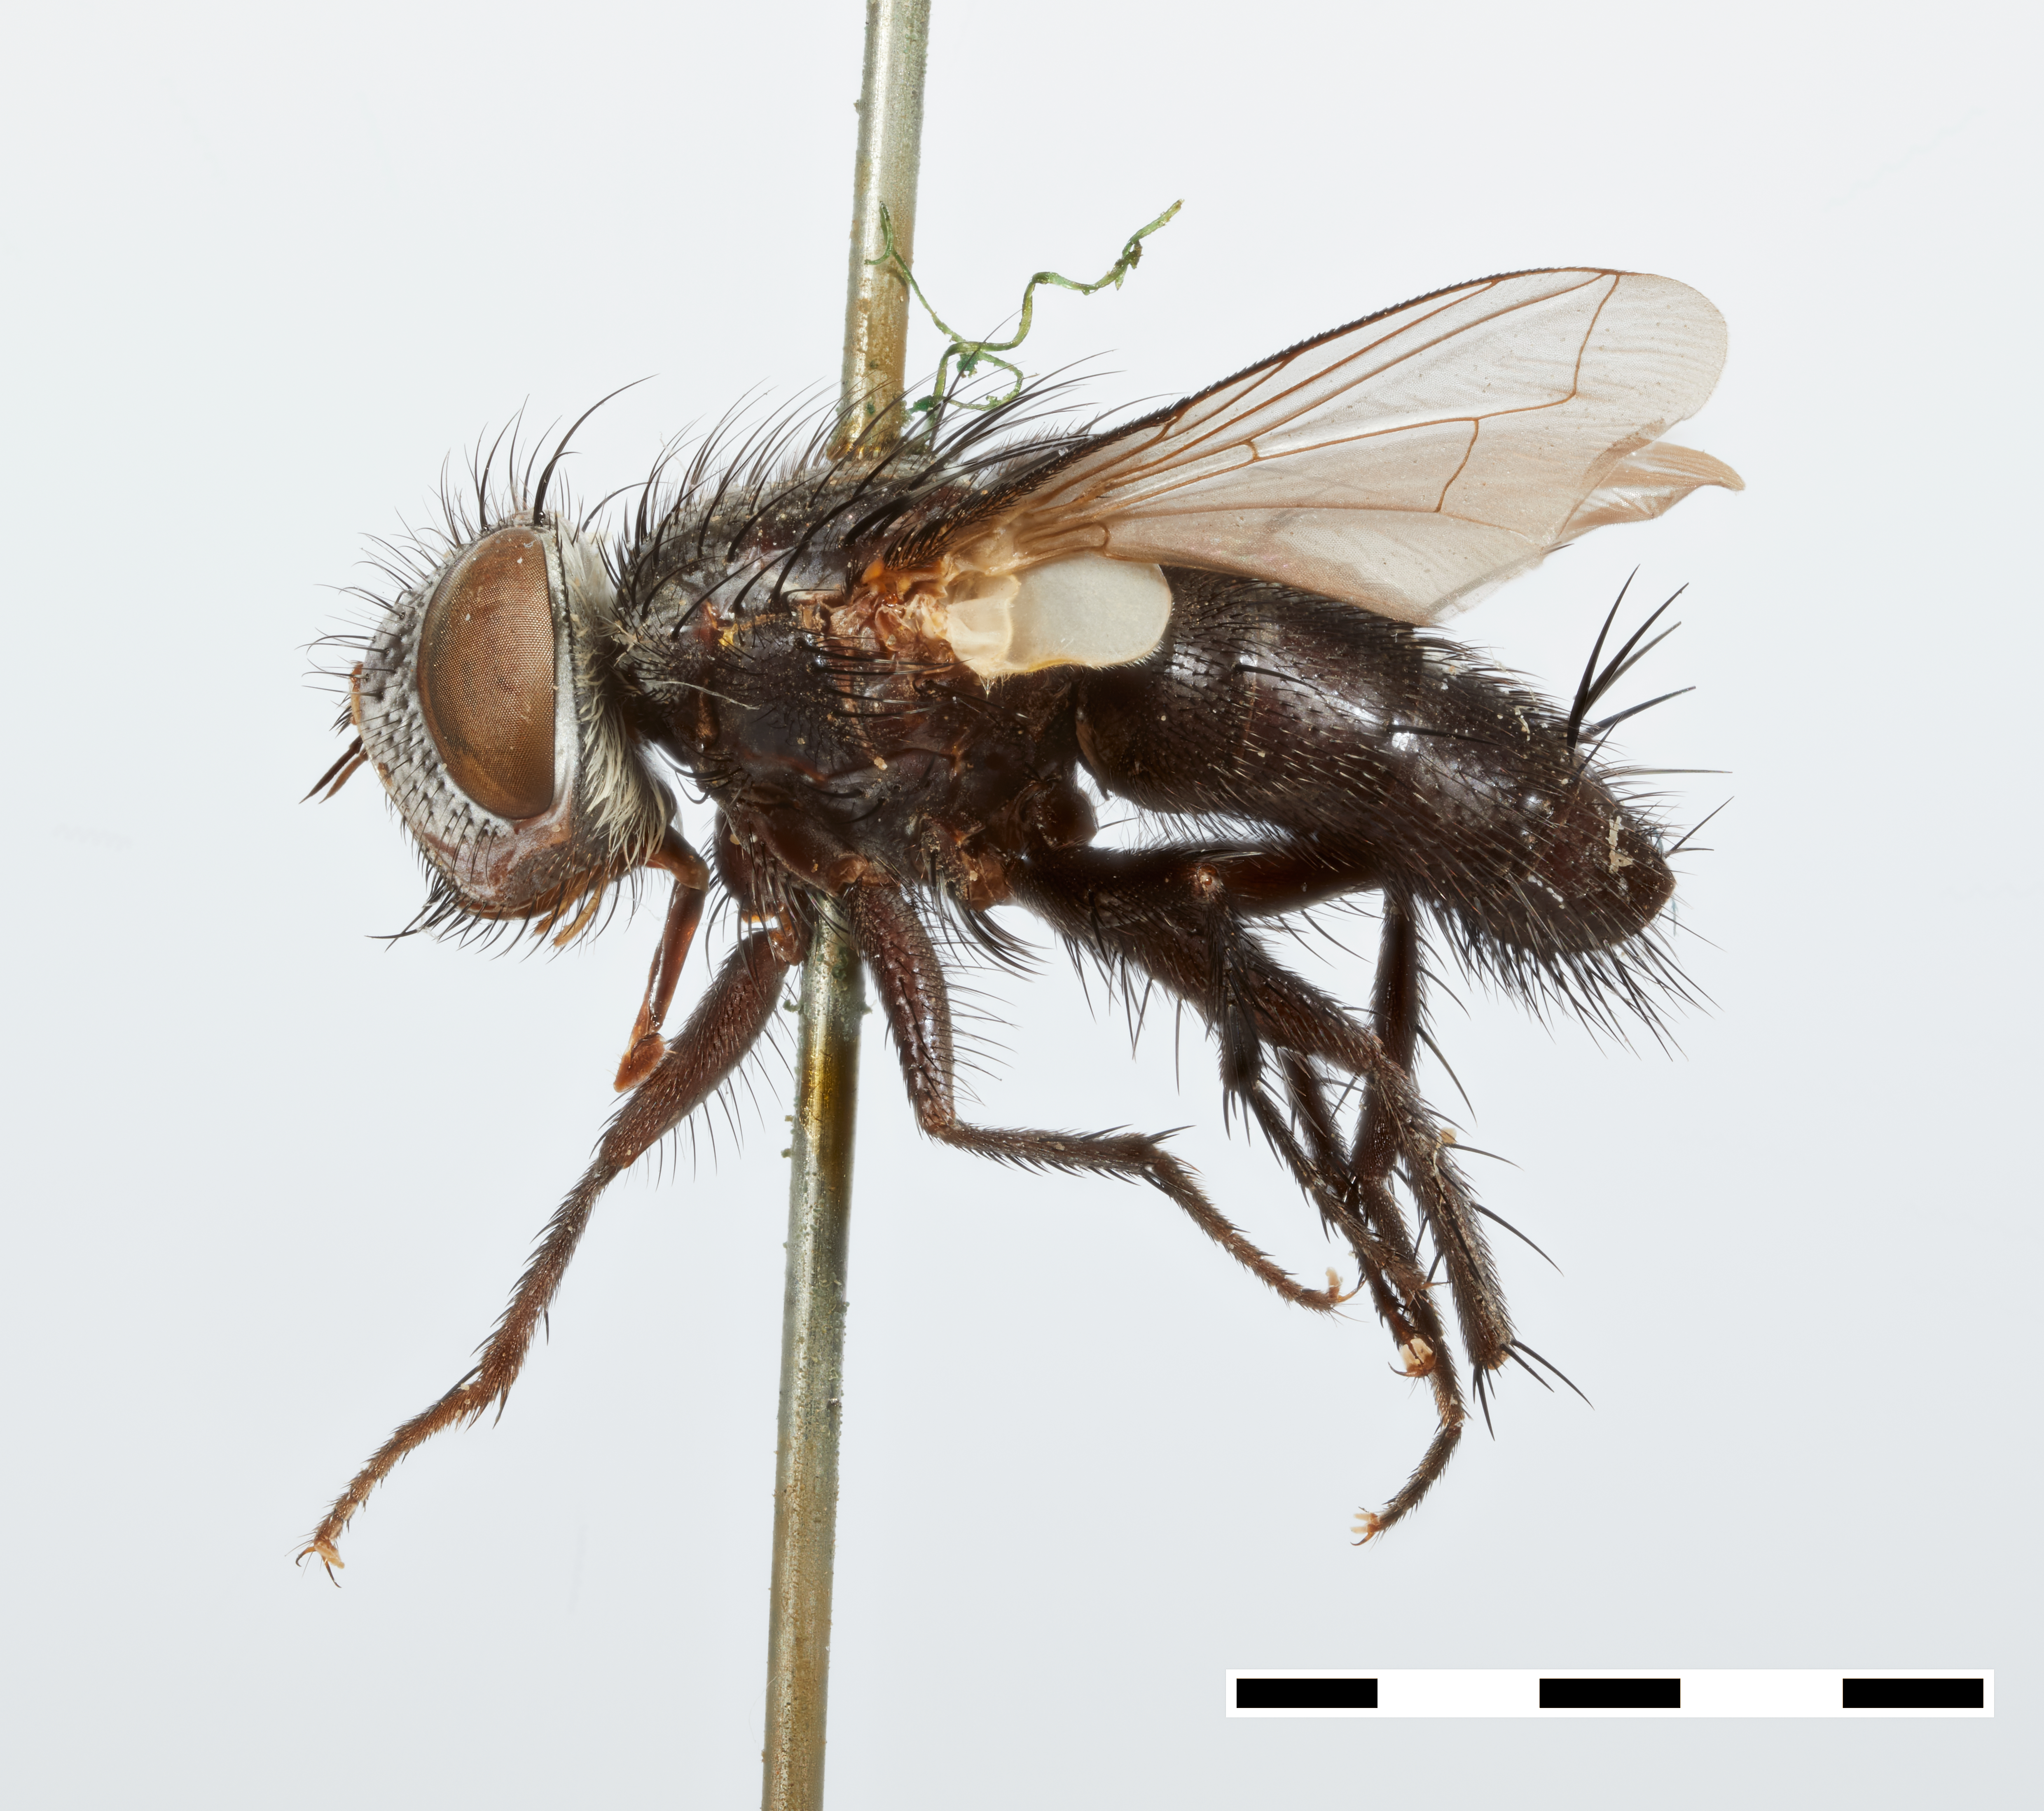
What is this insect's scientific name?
Chaetocraniopsis argenticeps
